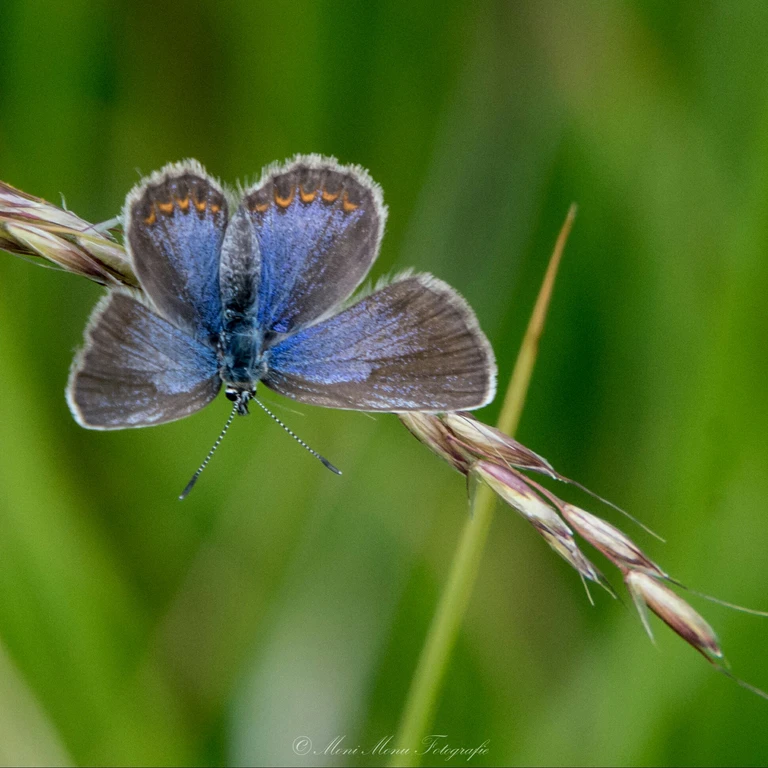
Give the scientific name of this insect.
Lysandra bellargus
